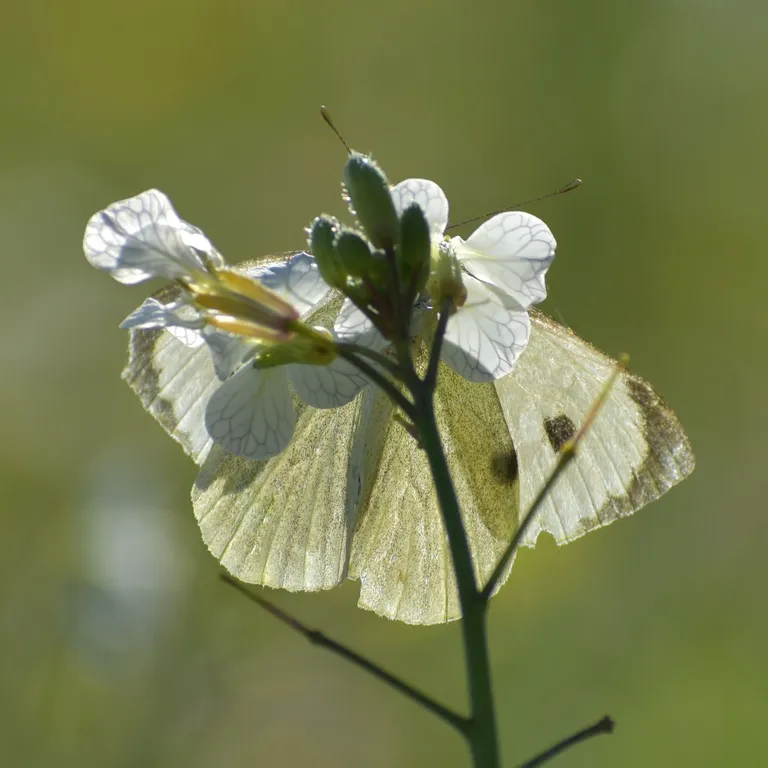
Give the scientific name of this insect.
Pieris brassicae
